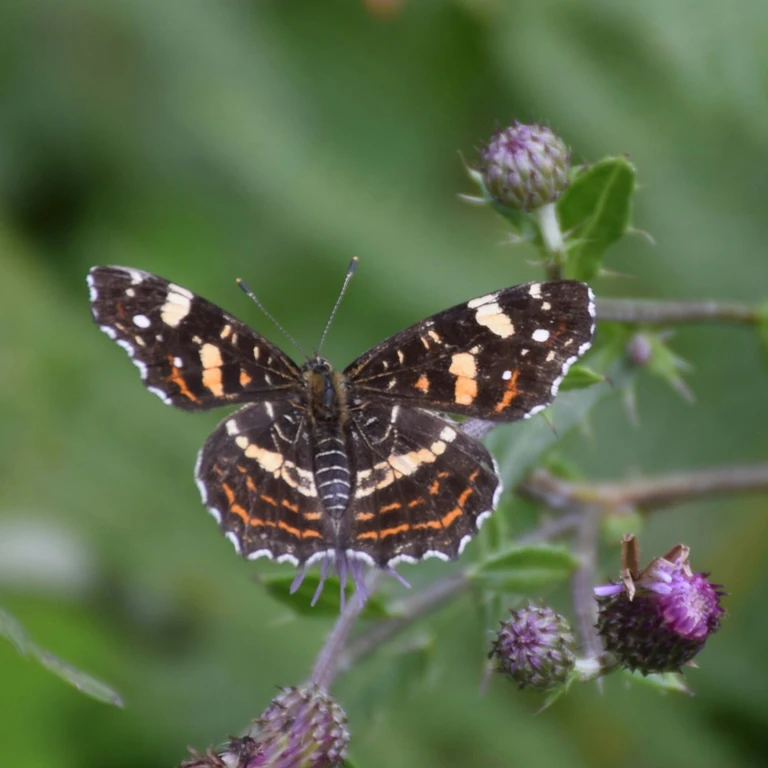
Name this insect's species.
Araschnia levana
